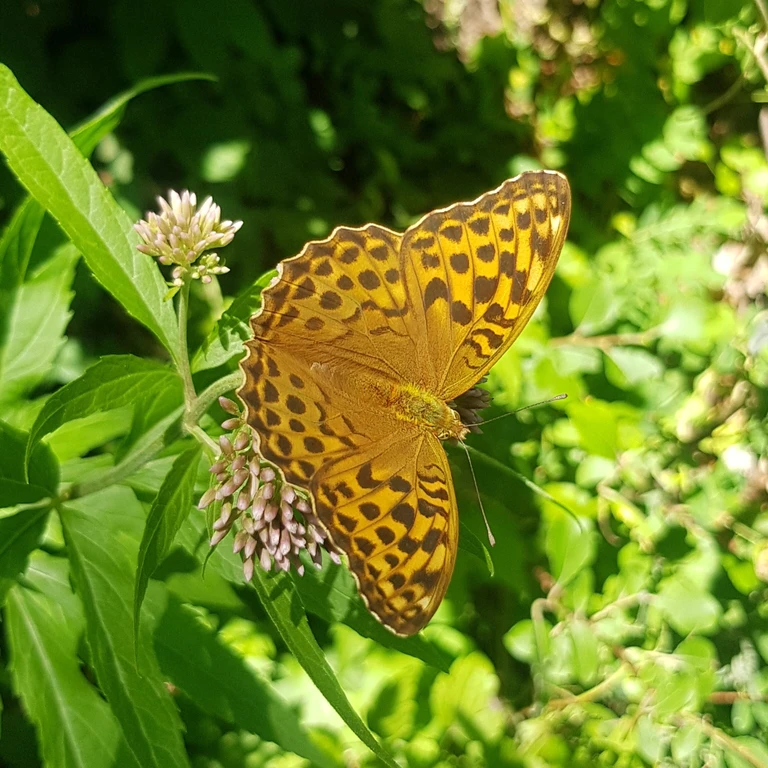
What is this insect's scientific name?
Argynnis paphia
